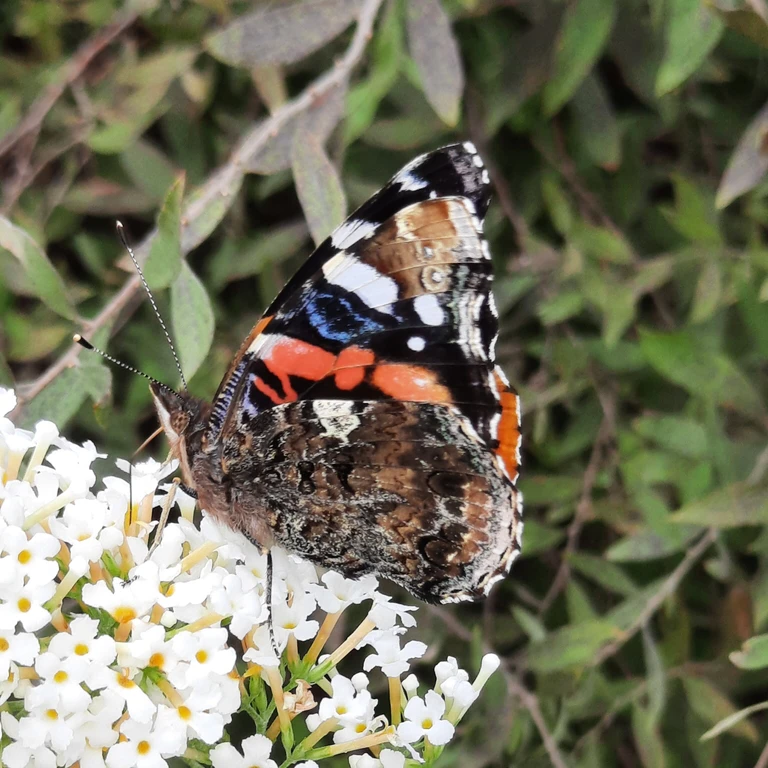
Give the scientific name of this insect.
Vanessa atalanta
